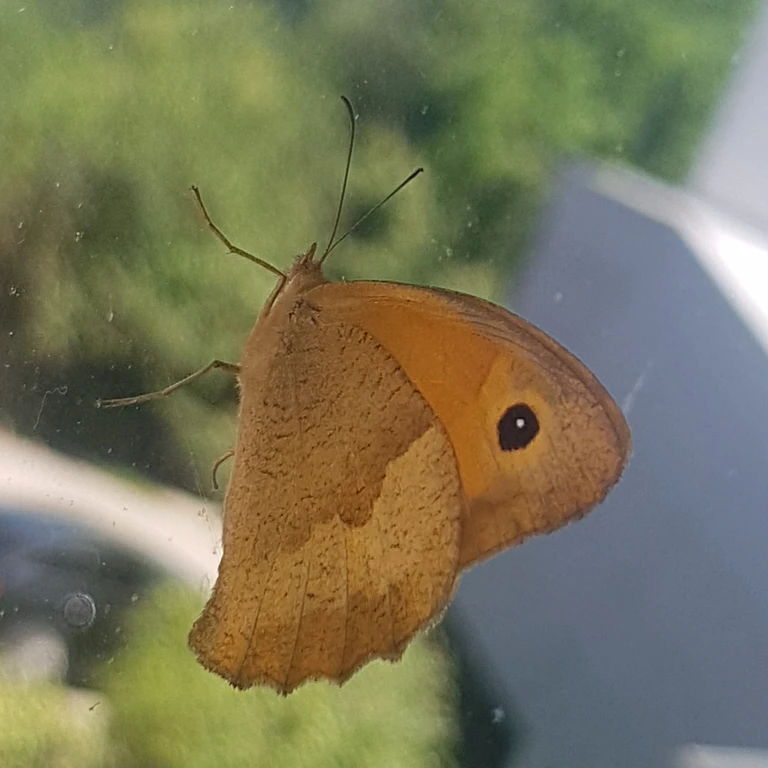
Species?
Maniola jurtina
